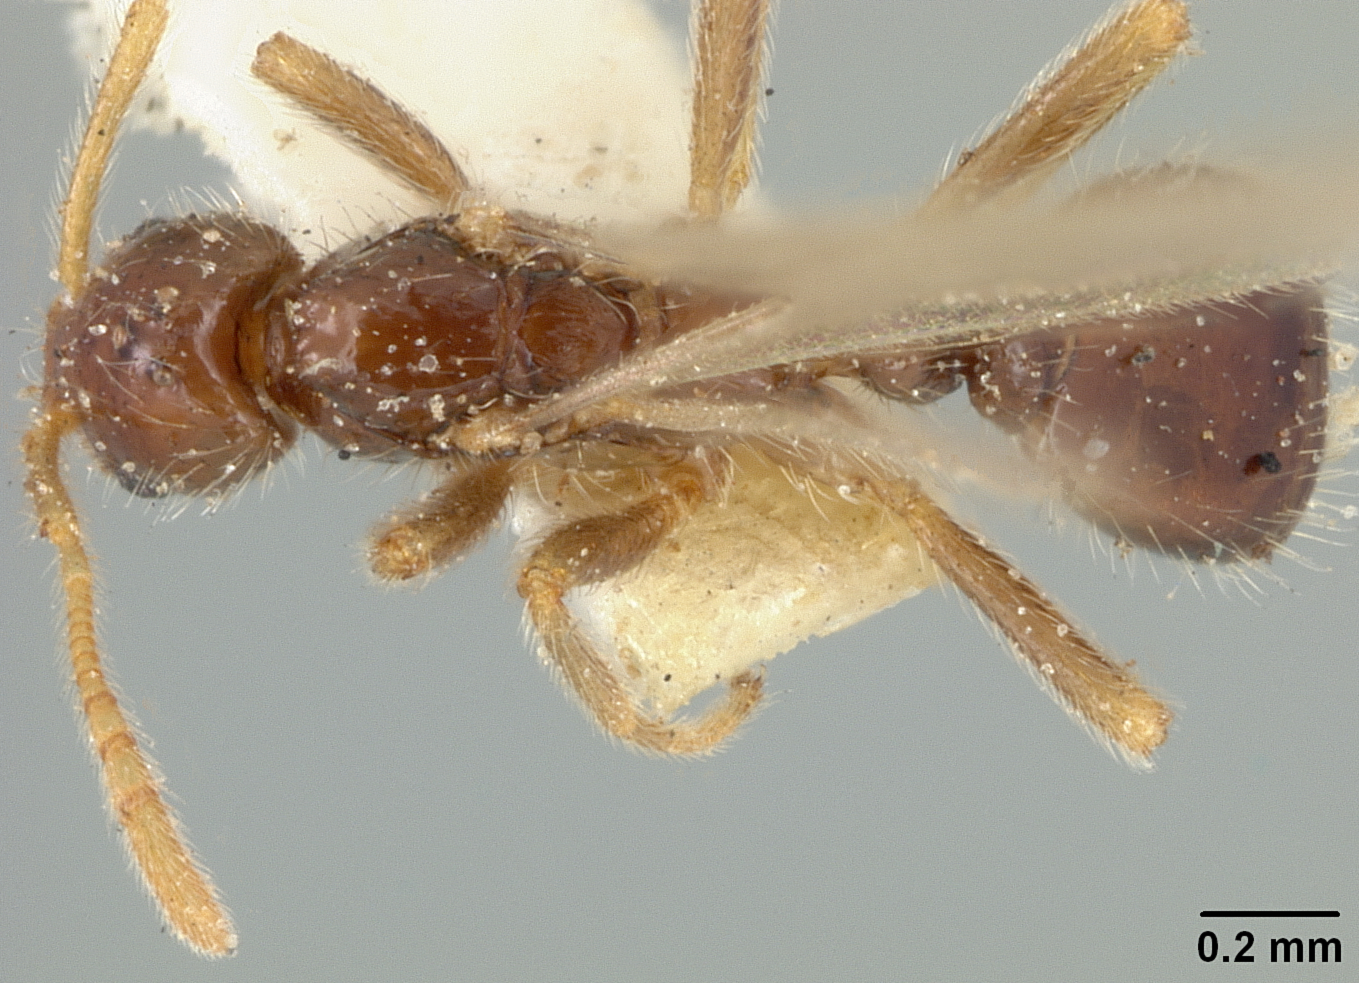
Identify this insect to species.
Epoecus pergandei
